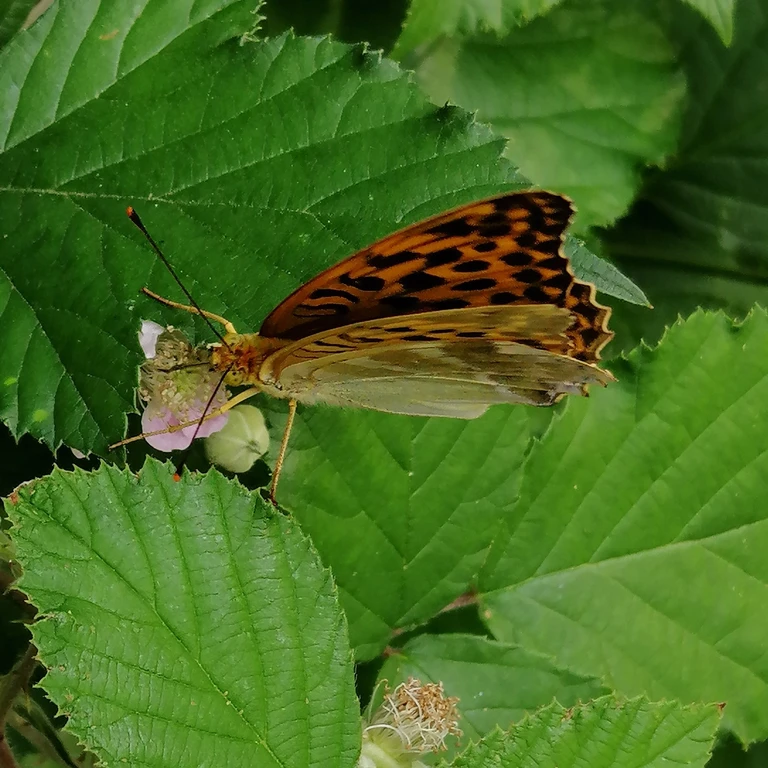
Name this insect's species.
Argynnis paphia
